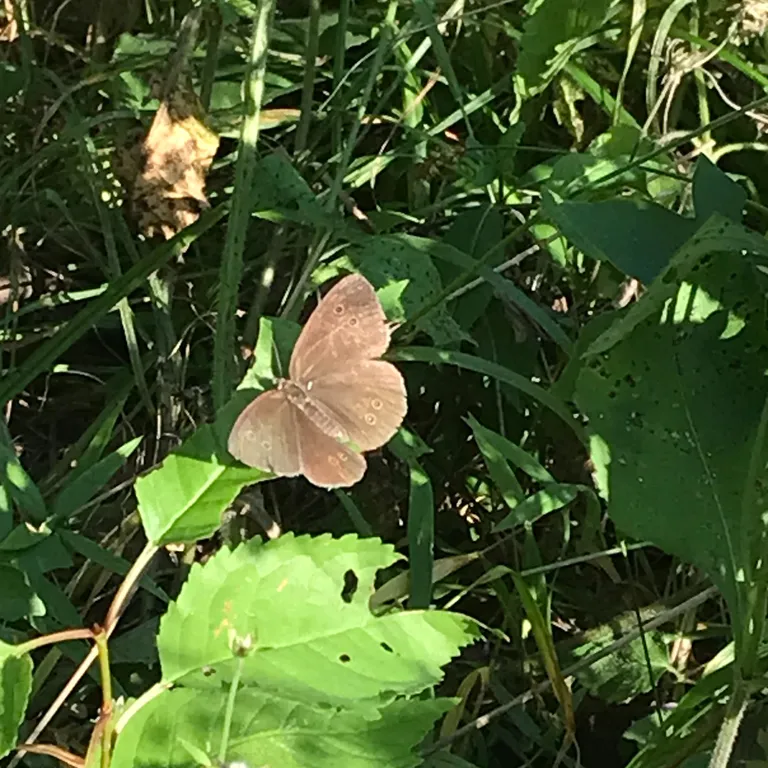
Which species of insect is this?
Aphantopus hyperantus
